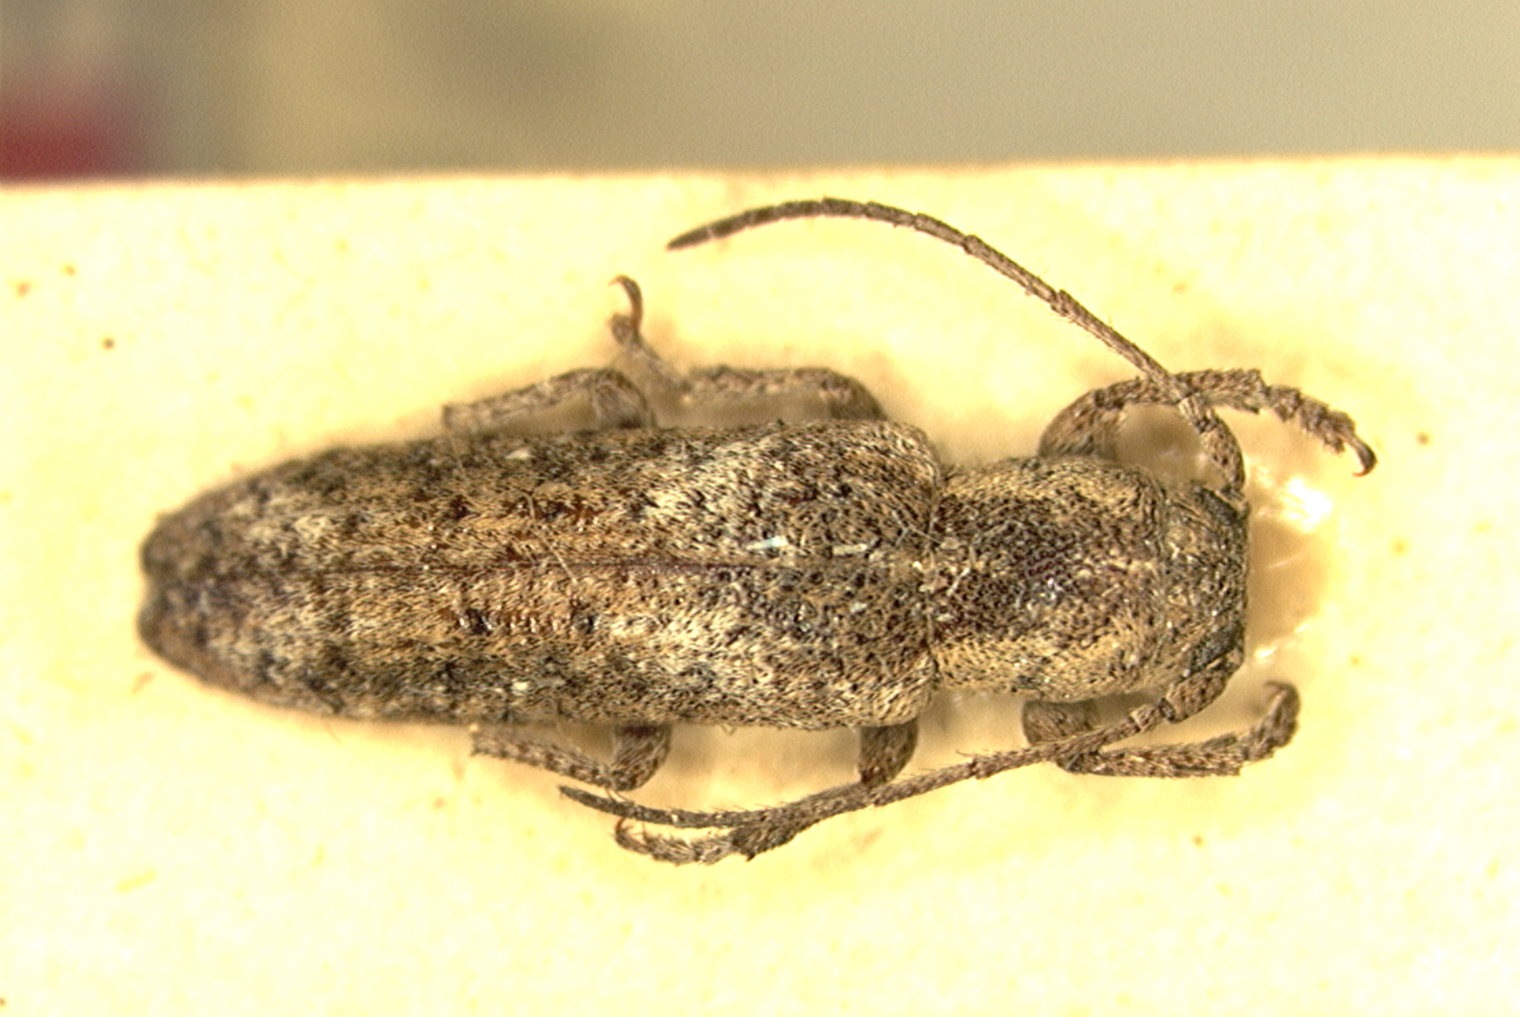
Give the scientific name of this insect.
Adetus venezuelensis (also Adetus leucostigma)
